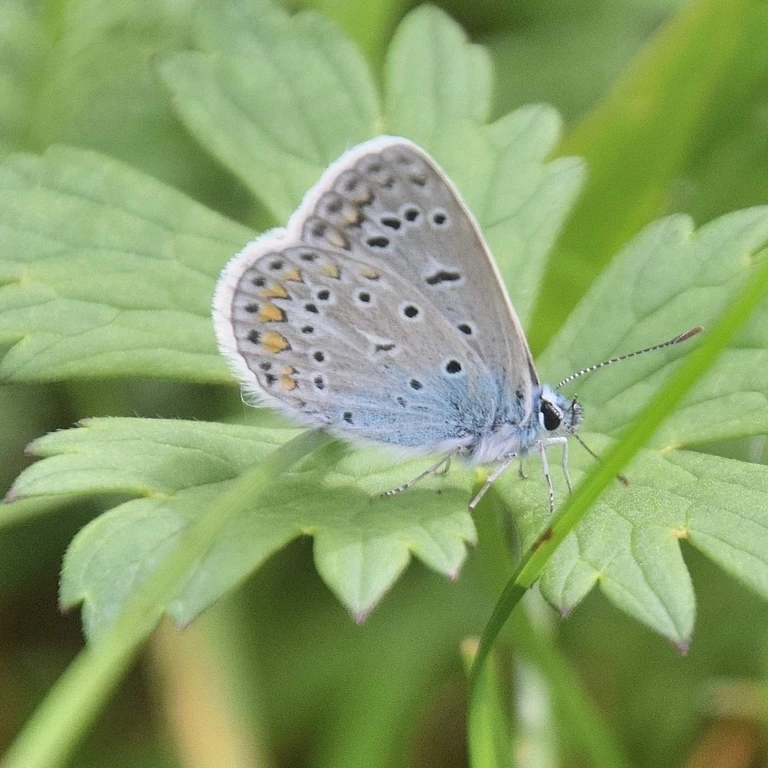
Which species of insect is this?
Polyommatus icarus
